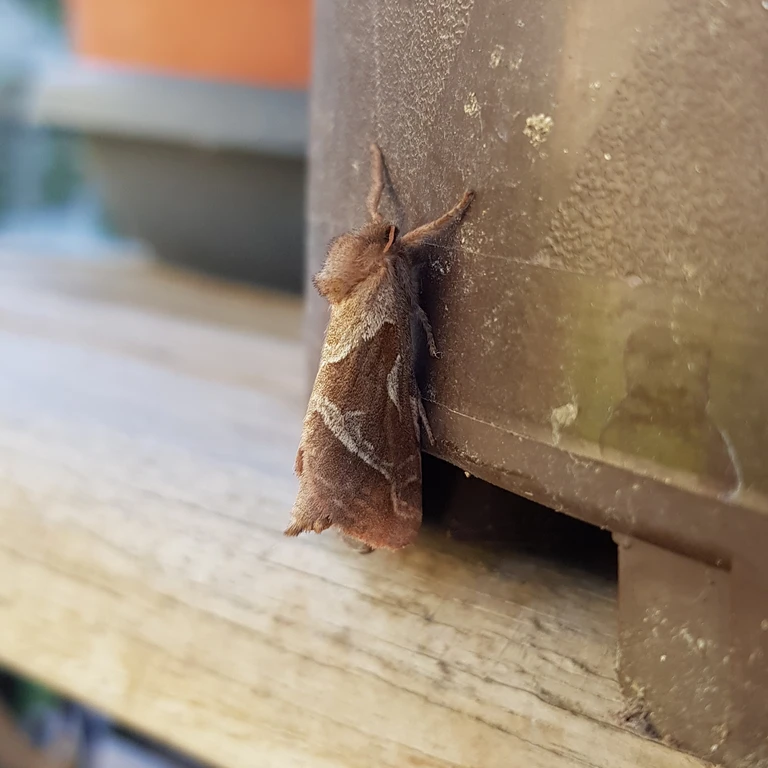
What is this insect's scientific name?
Triodia sylvina
